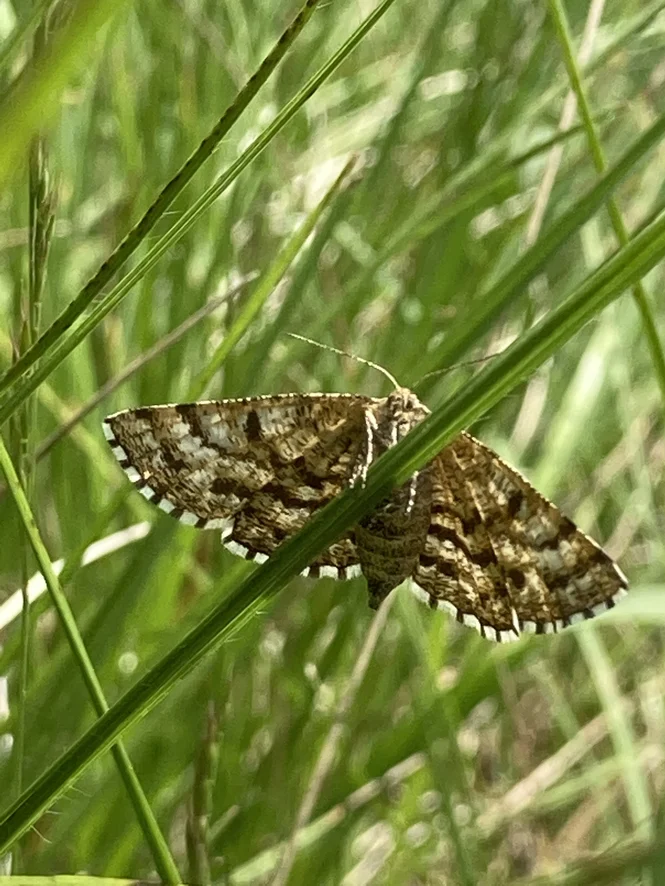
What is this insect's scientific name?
Ematurga atomaria
